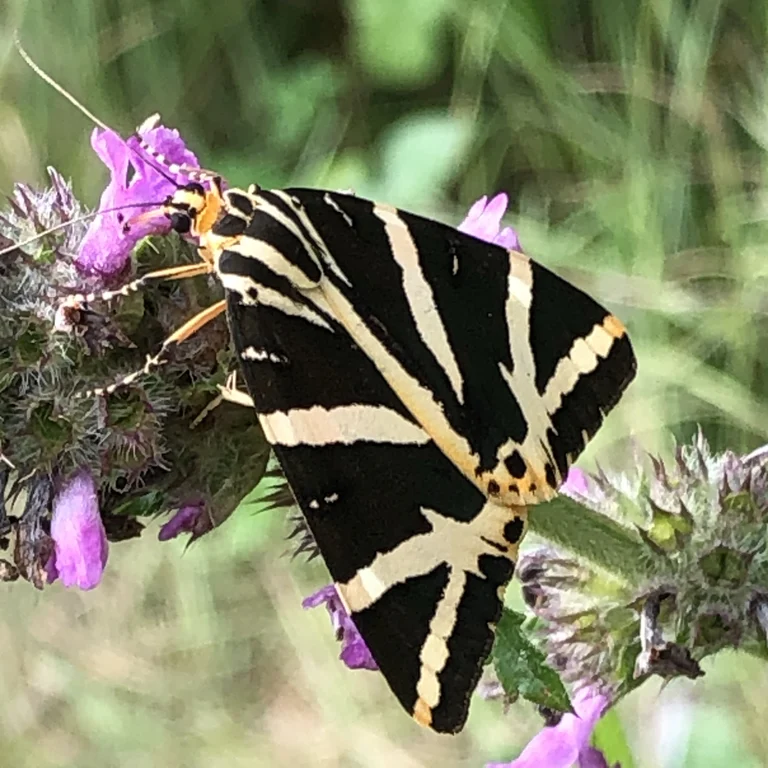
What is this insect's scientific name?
Euplagia quadripunctaria
